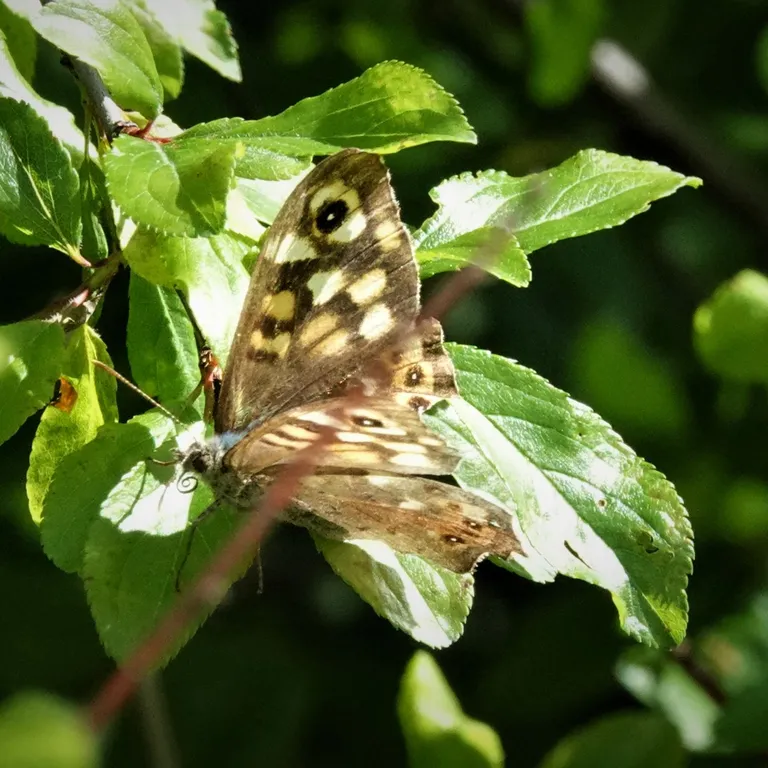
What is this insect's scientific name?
Pararge aegeria
